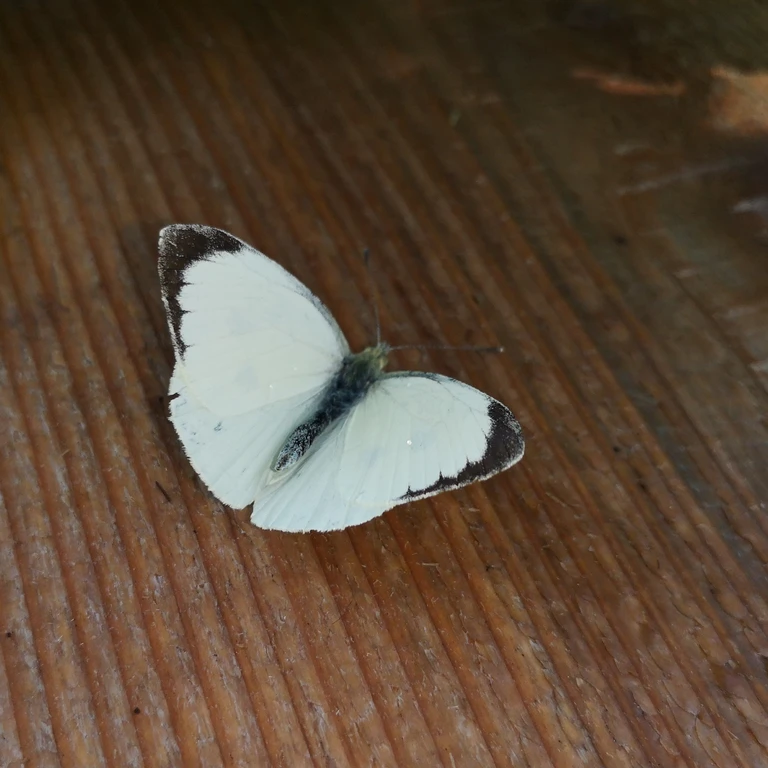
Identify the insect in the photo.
Pieris brassicae
